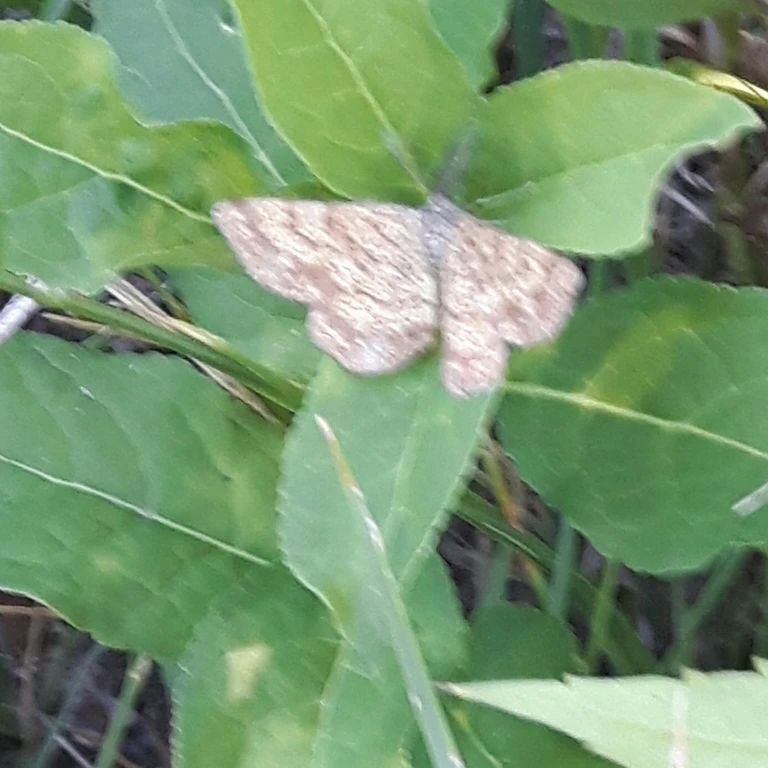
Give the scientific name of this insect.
Ematurga atomaria
